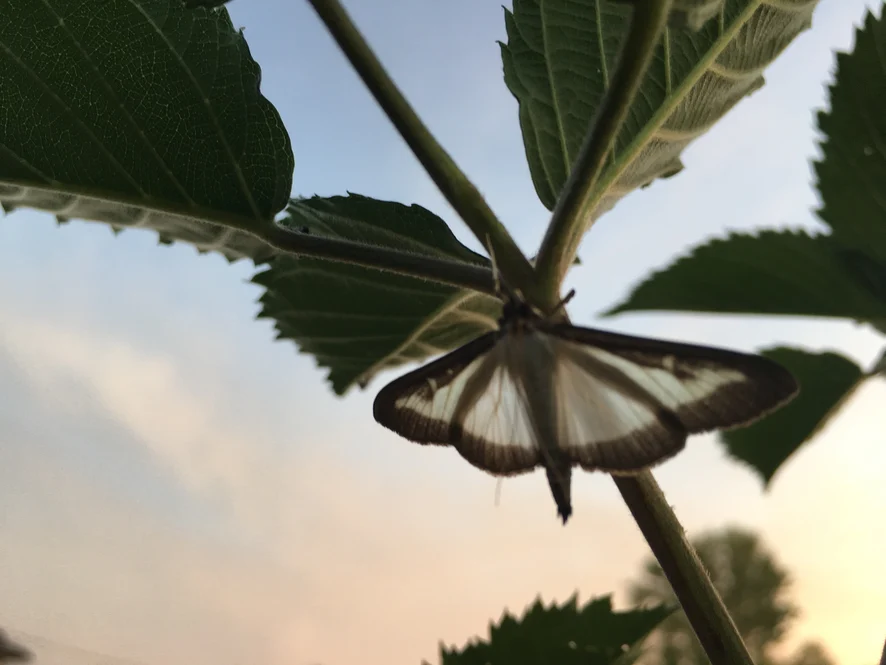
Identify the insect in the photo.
Cydalima perspectalis
